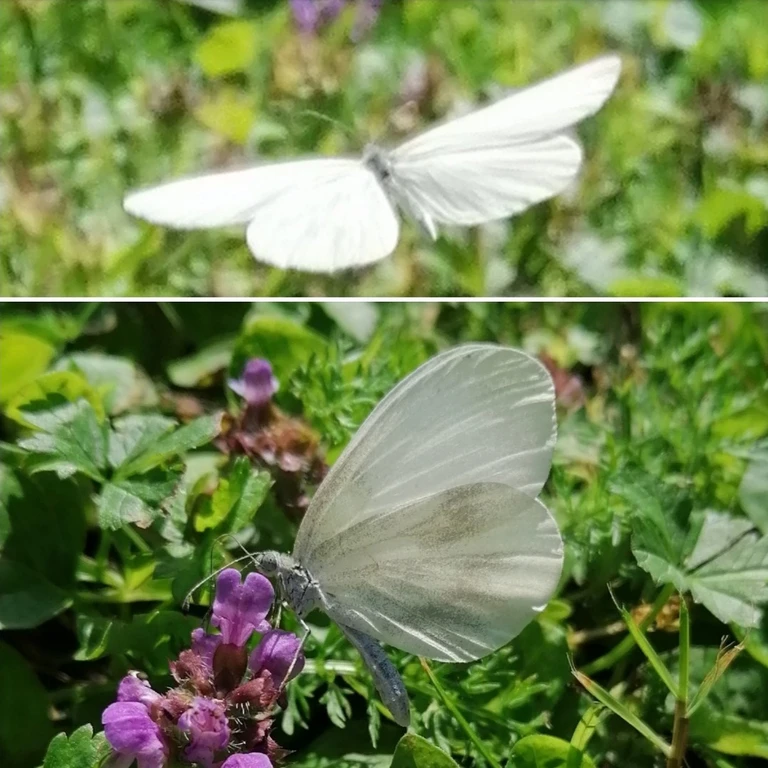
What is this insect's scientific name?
Leptidea sinapis/juvernica
